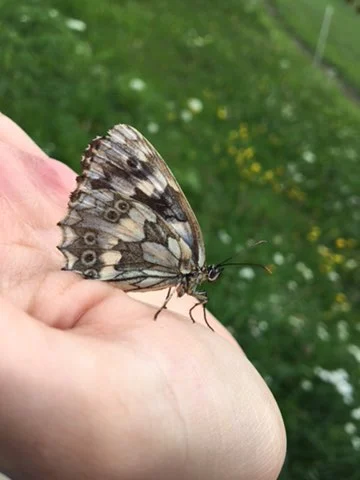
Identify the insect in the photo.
Melanargia galathea
